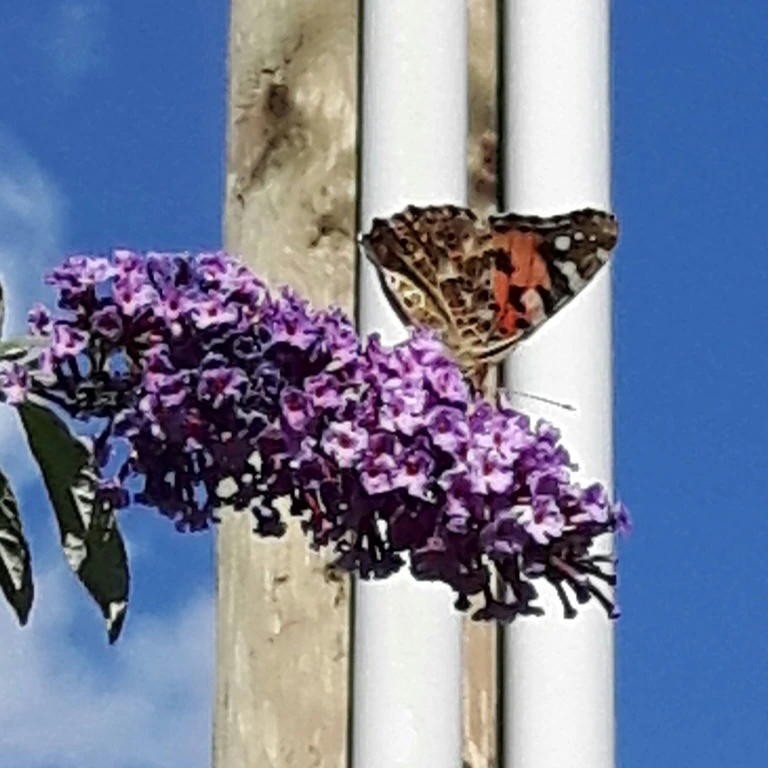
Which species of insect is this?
Vanessa cardui
